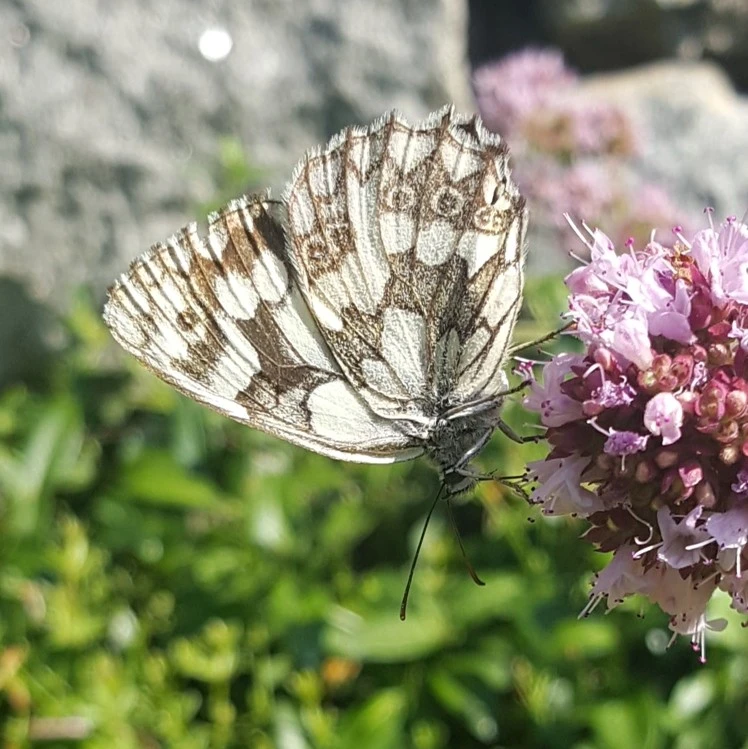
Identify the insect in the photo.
Melanargia galathea
